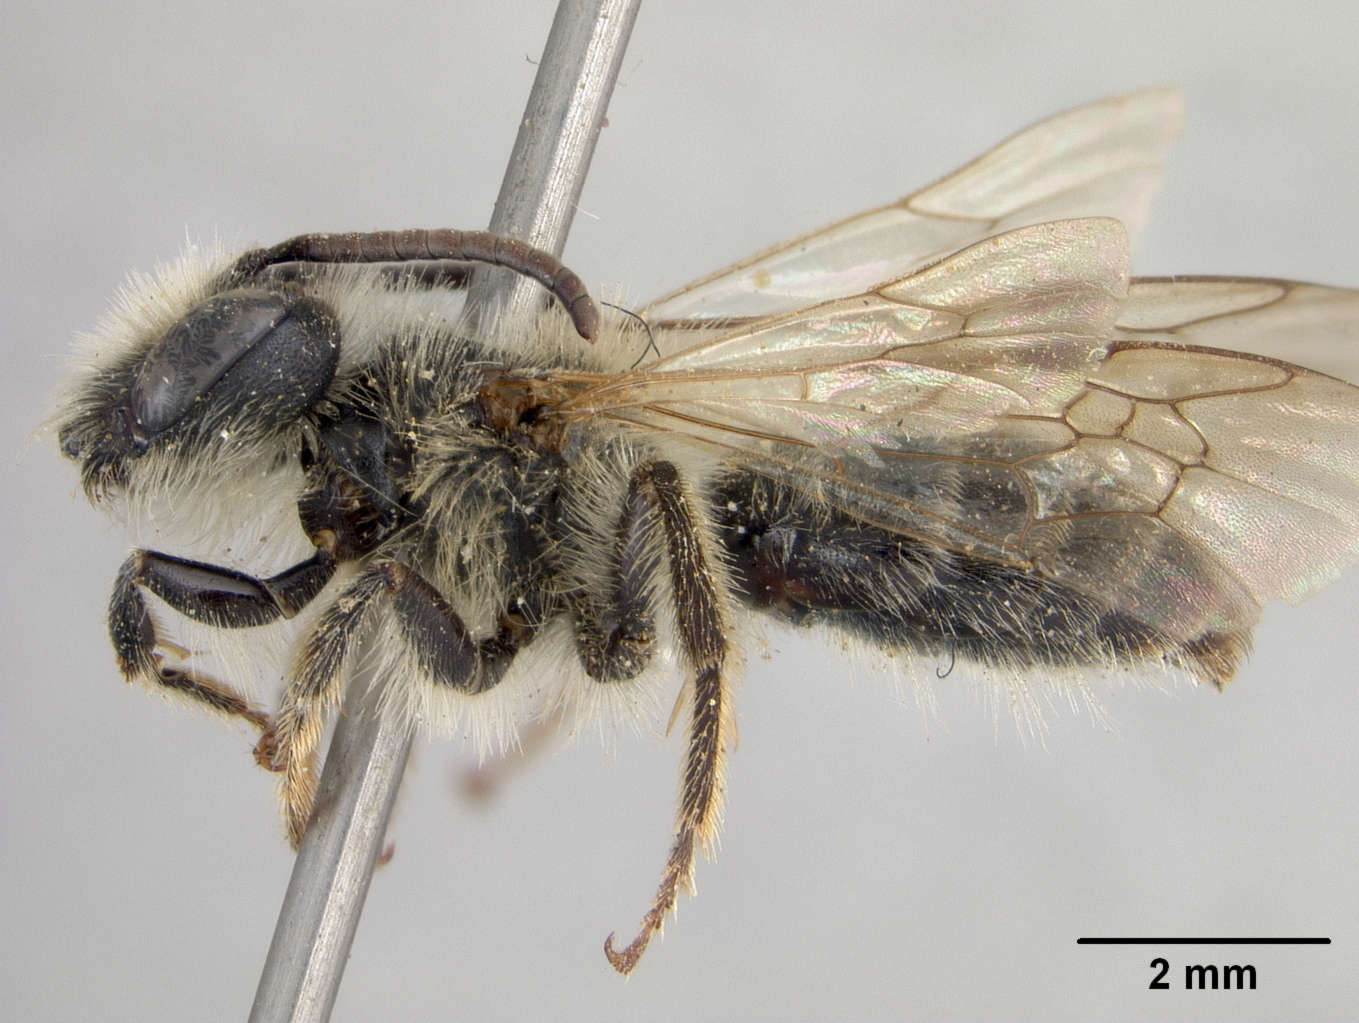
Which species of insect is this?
Andrena incanescens
